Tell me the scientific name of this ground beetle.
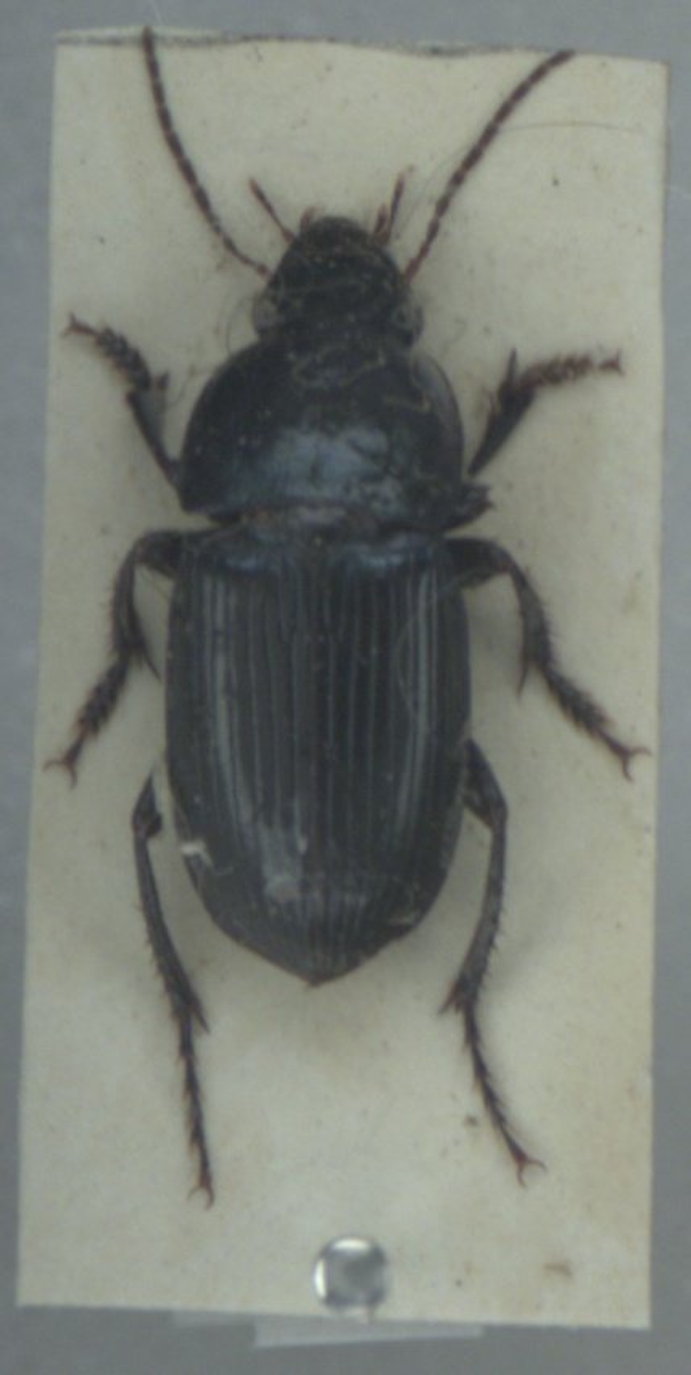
Harpalus dimidiatus
